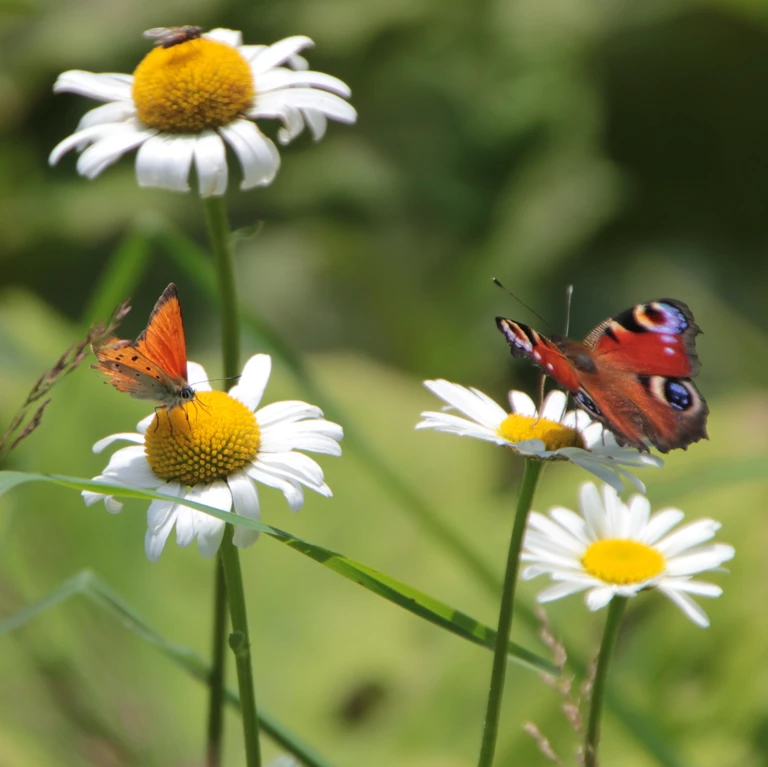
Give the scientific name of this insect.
Aglais io
